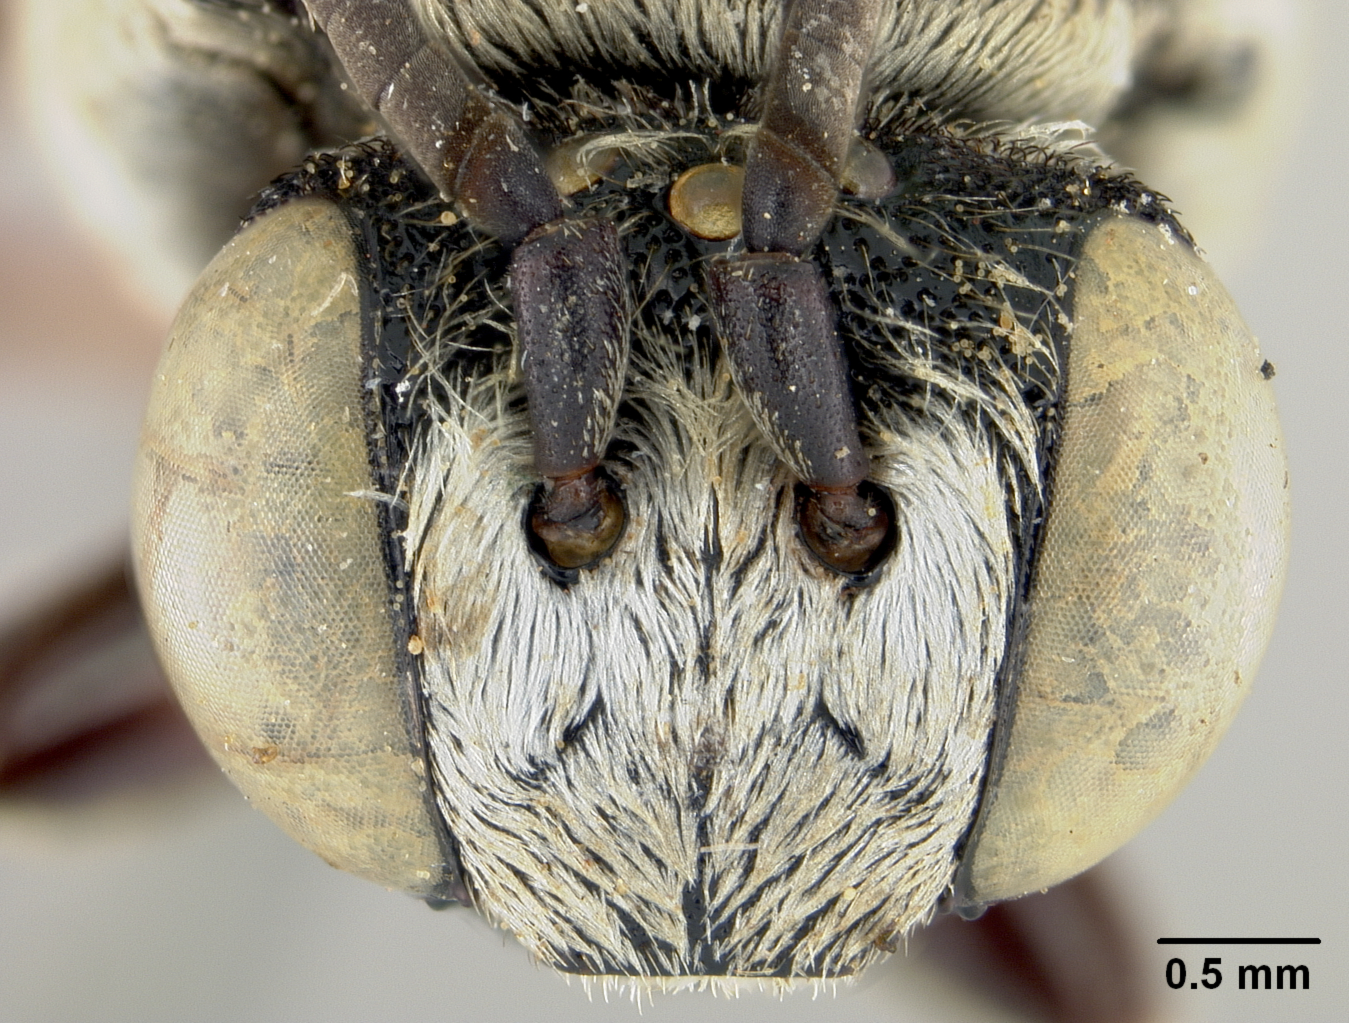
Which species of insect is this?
Triepeolus cuneatus
